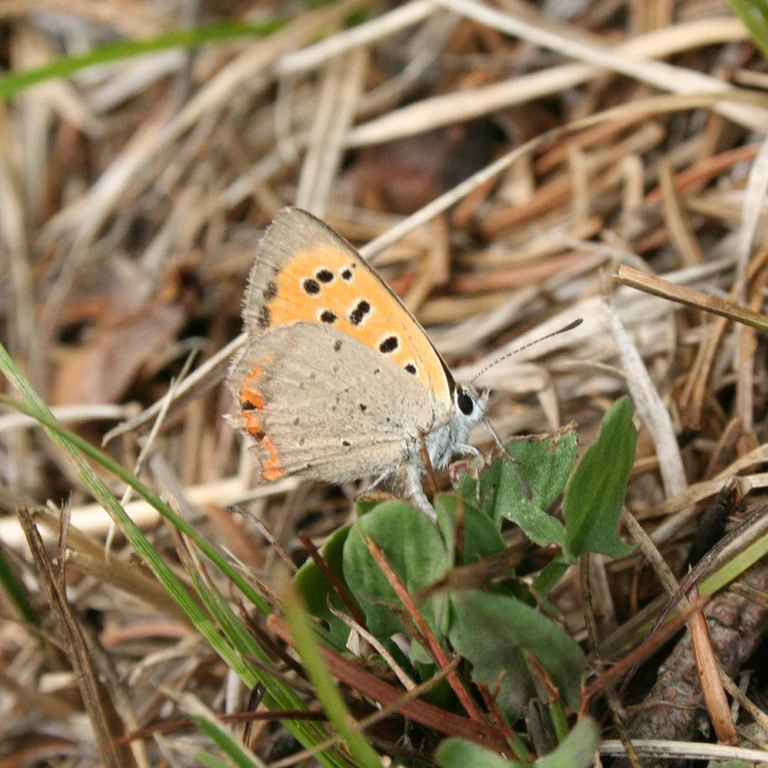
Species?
Lycaena phlaeas
